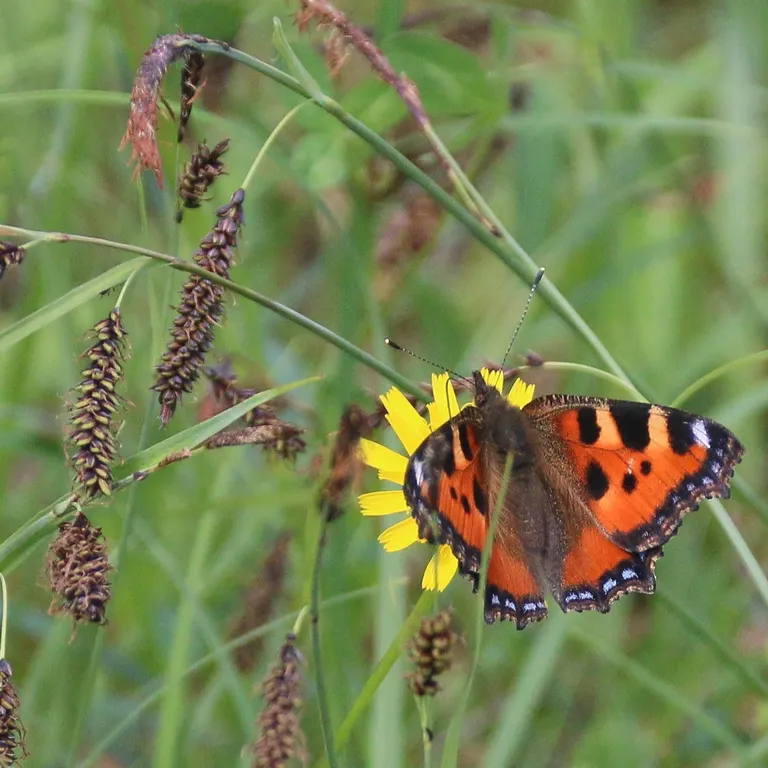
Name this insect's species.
Aglais urticae
